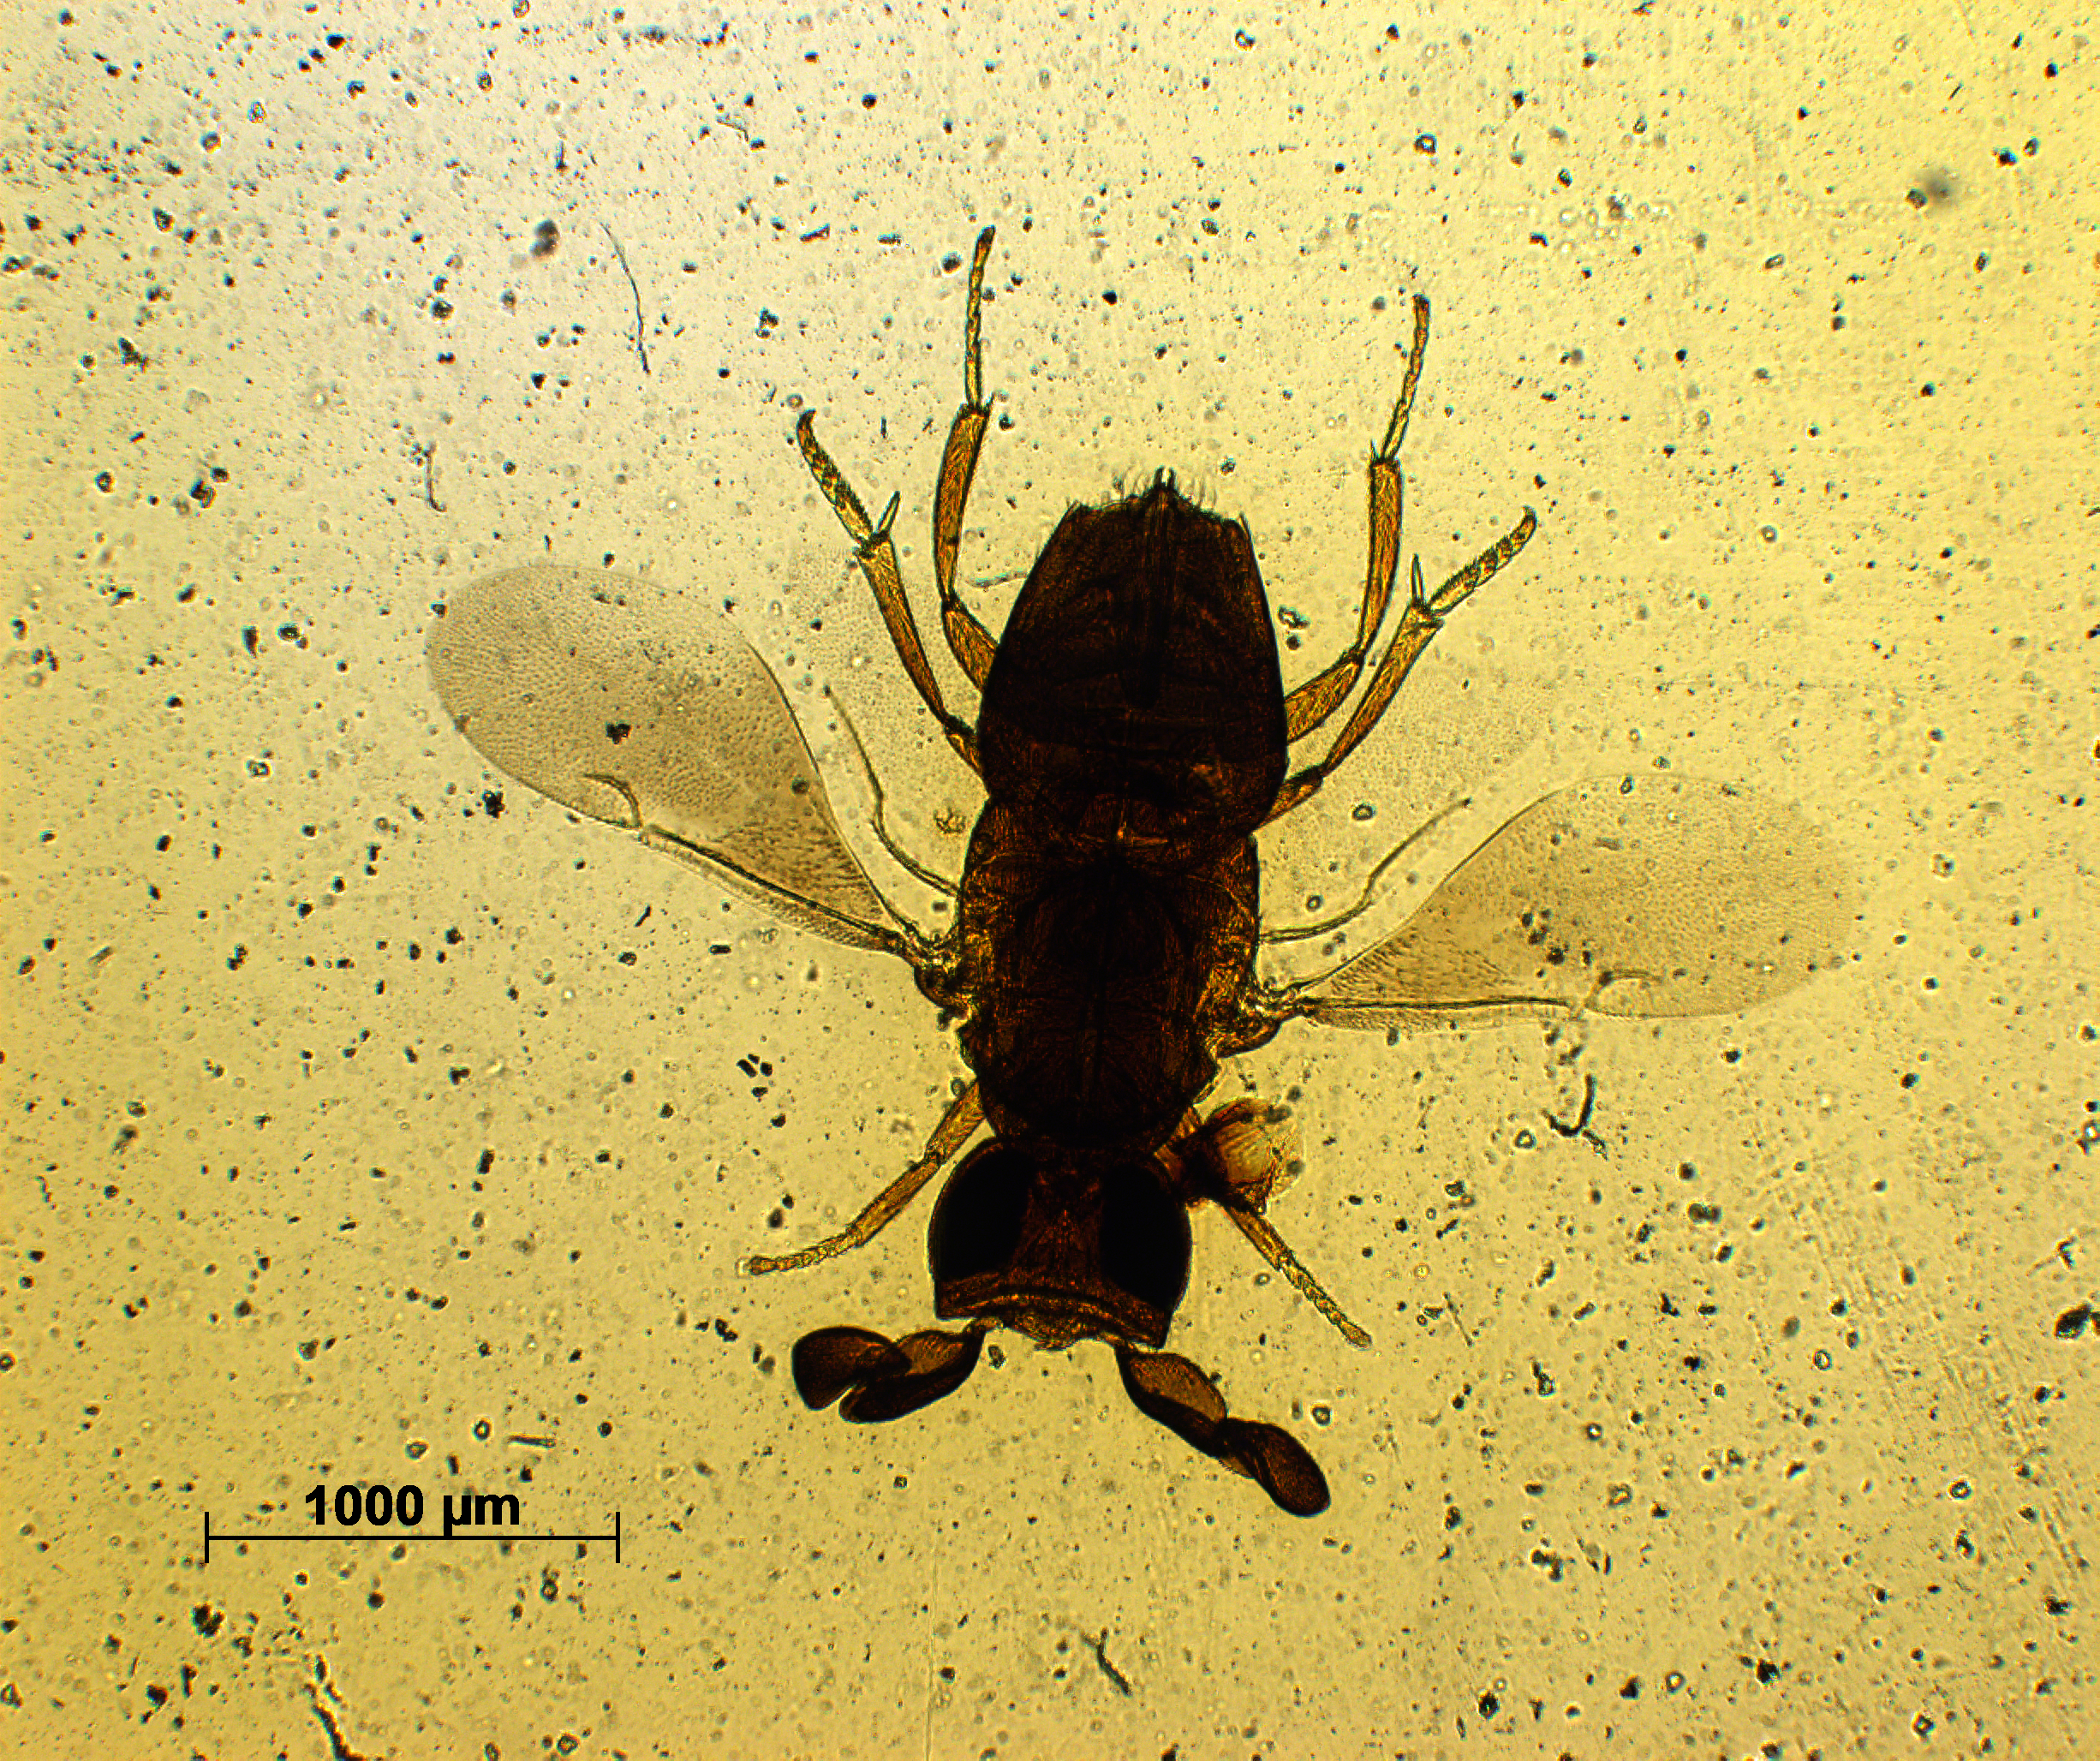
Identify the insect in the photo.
Tropidophryne africana
